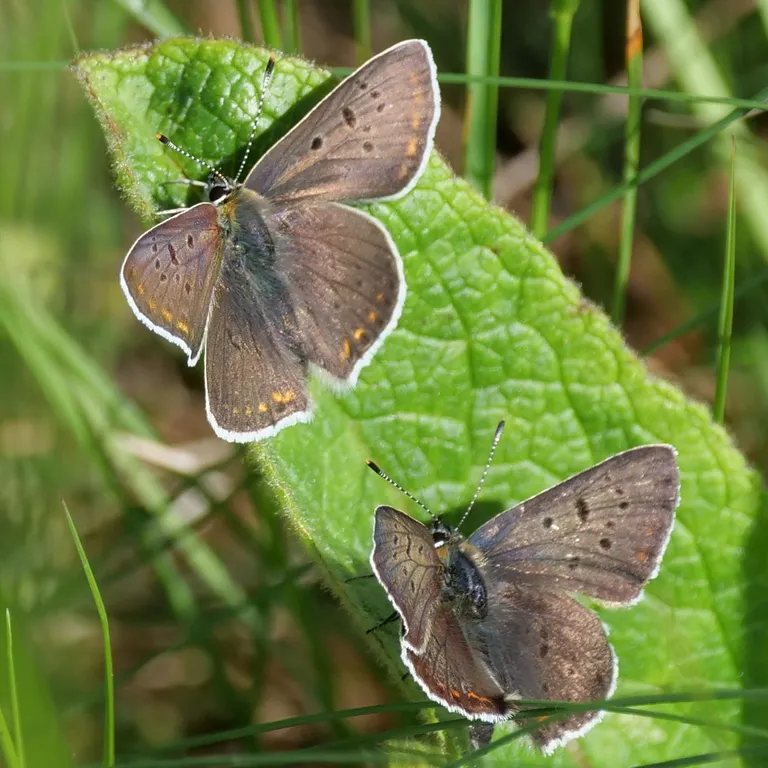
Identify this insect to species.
Lycaena tityrus (also Loweia tityrus)
